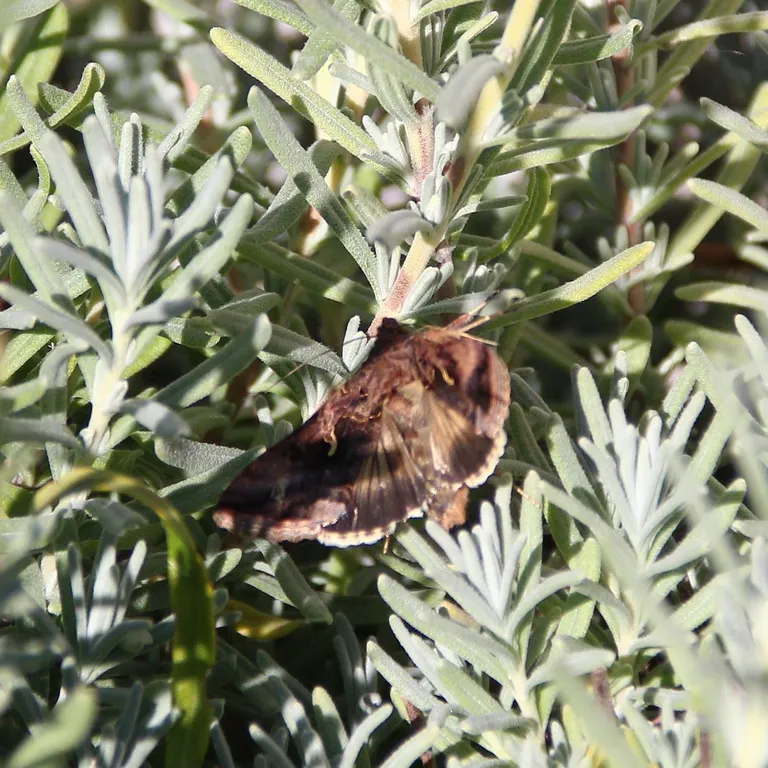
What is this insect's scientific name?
Autographa gamma
